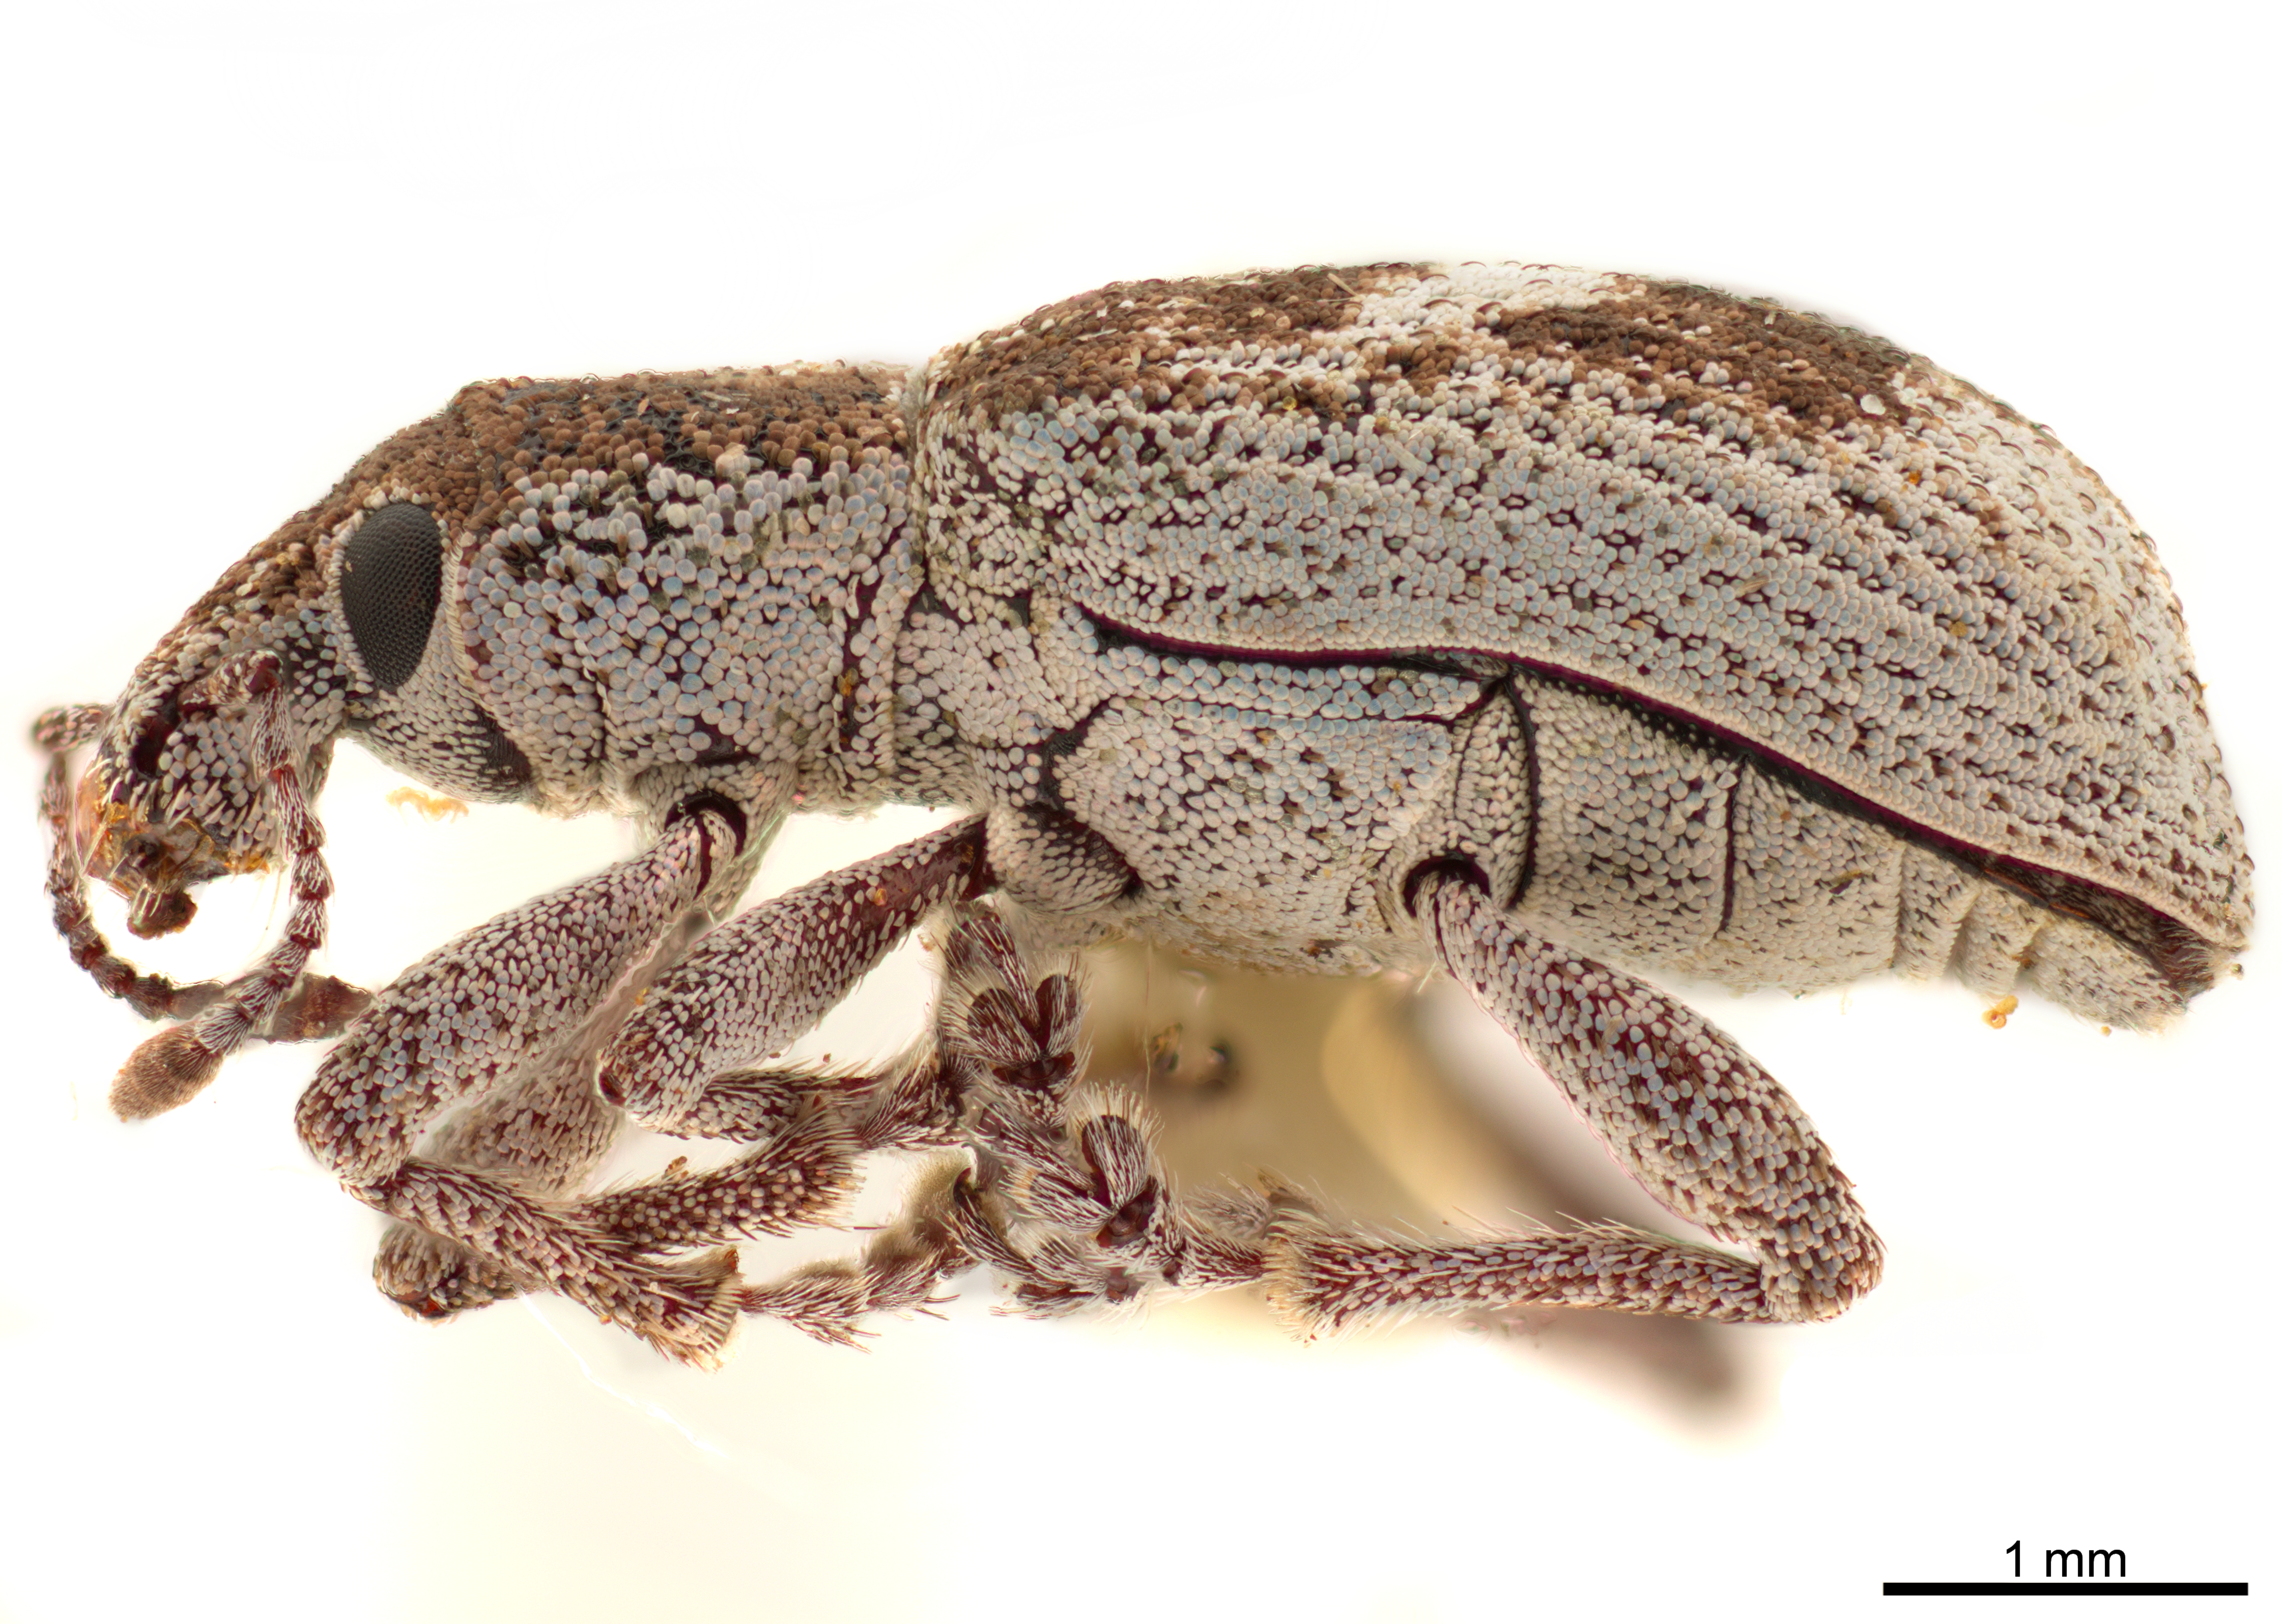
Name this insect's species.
Chileudius varians
